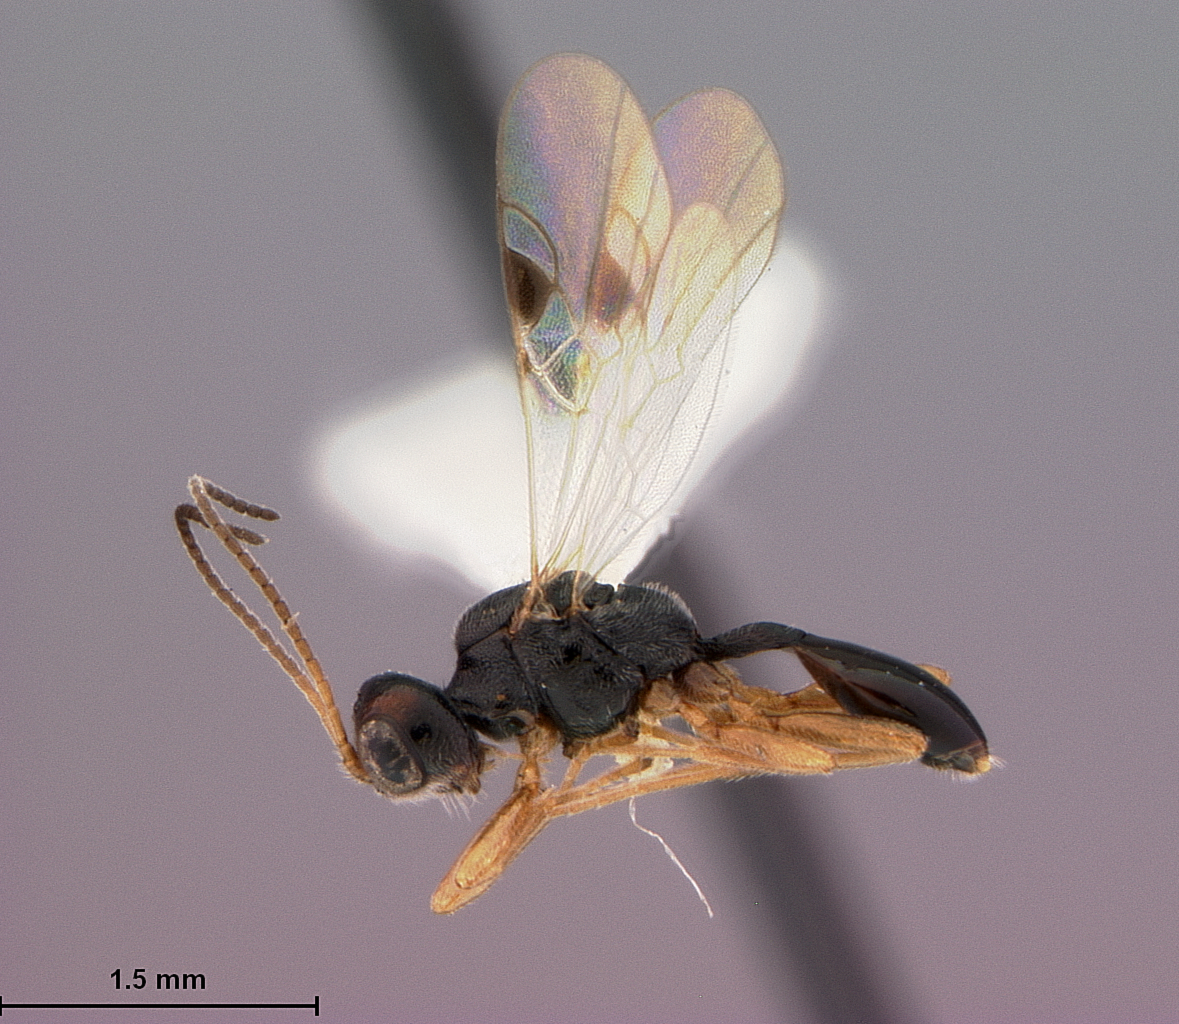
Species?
Peristenus conradi
